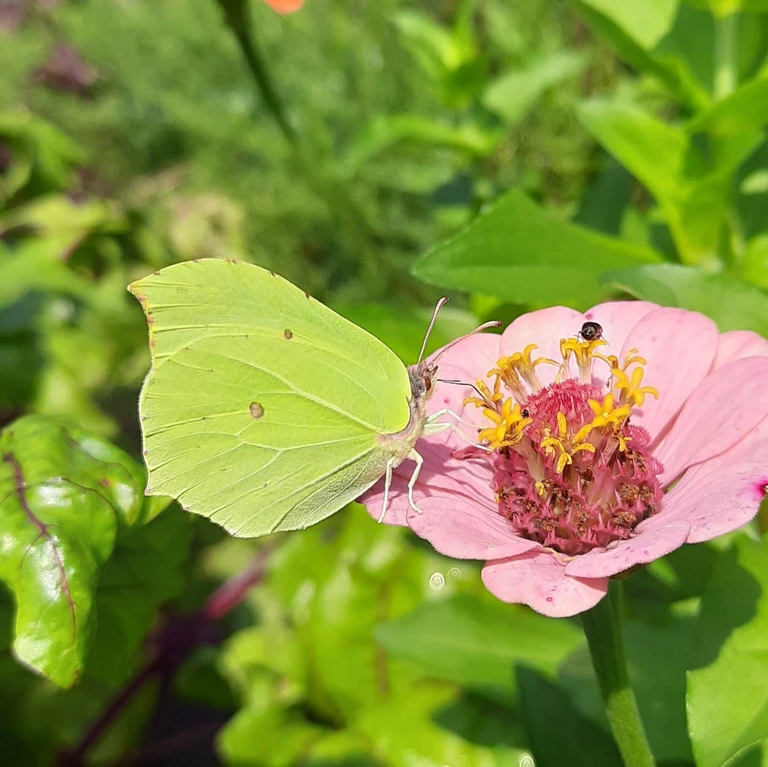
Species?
Gonepteryx rhamni
